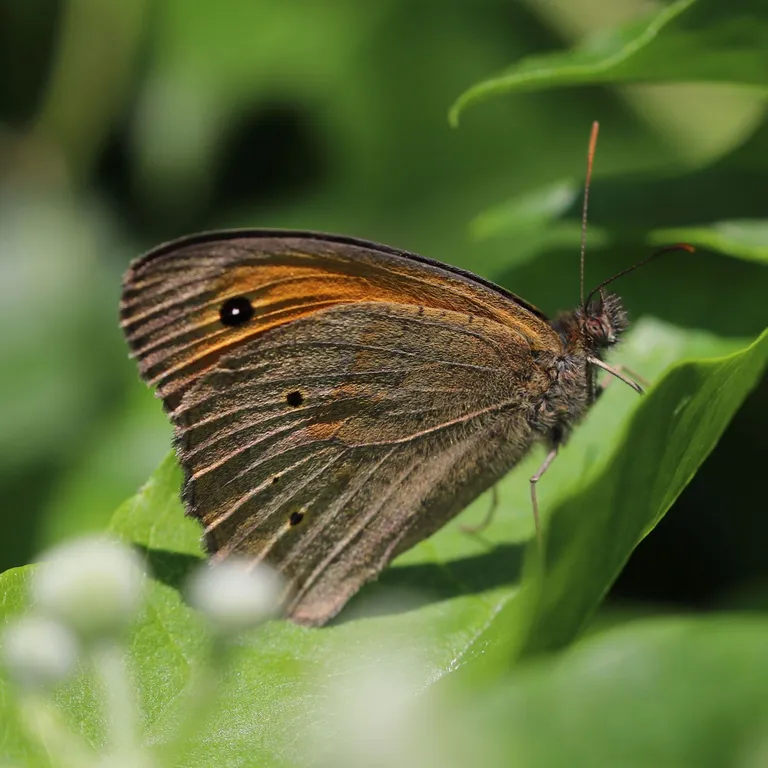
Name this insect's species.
Maniola jurtina
